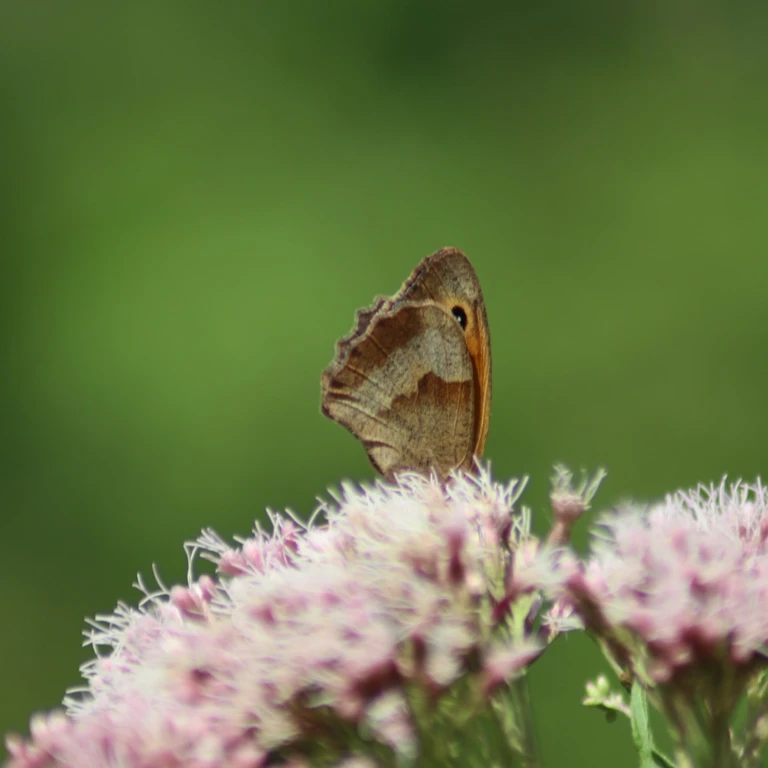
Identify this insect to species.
Maniola jurtina
